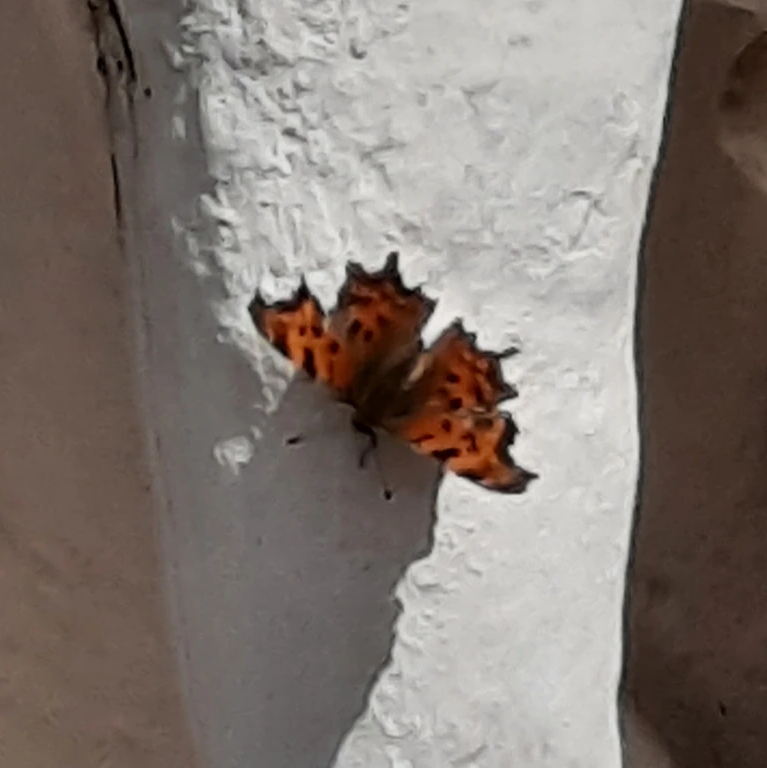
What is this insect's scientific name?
Polygonia c-album
